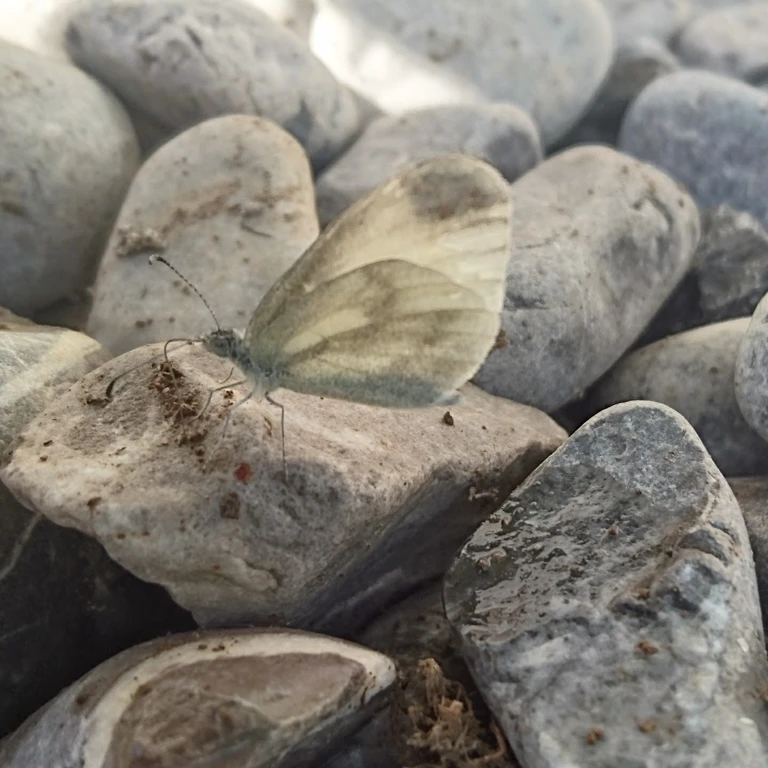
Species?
Leptidea sinapis/juvernica
